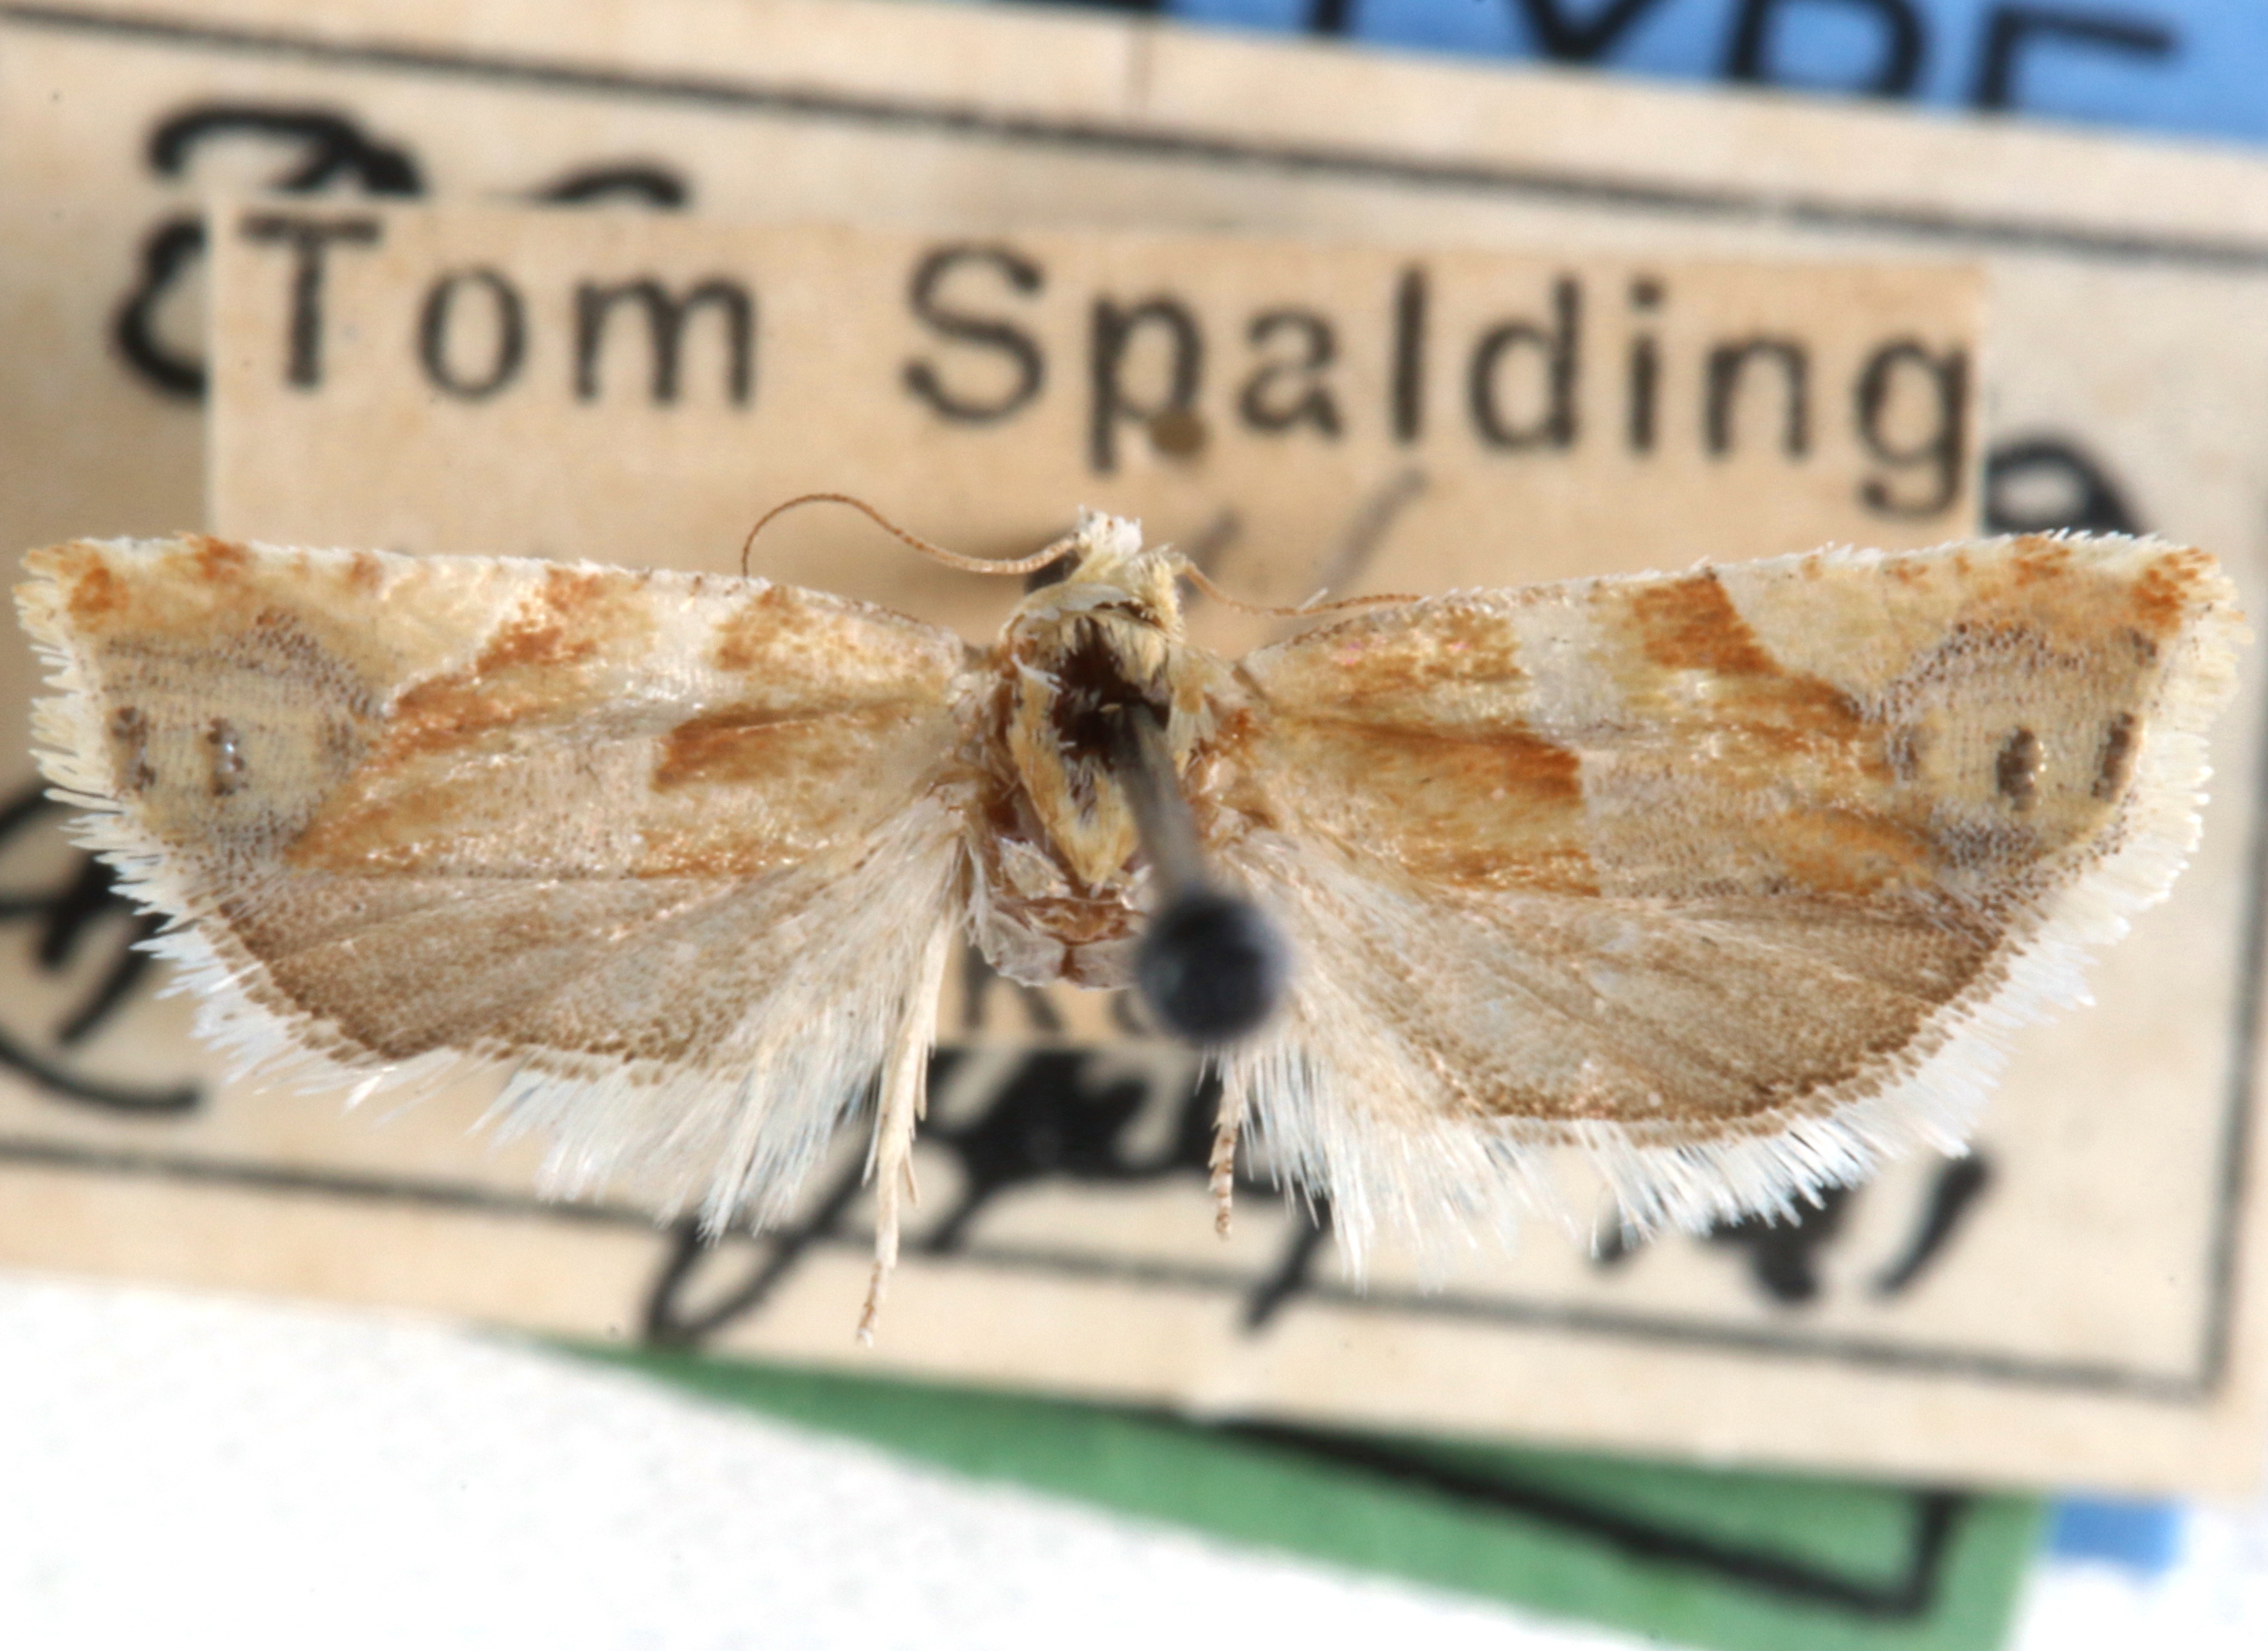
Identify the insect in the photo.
Eucosma fulvofasciata
